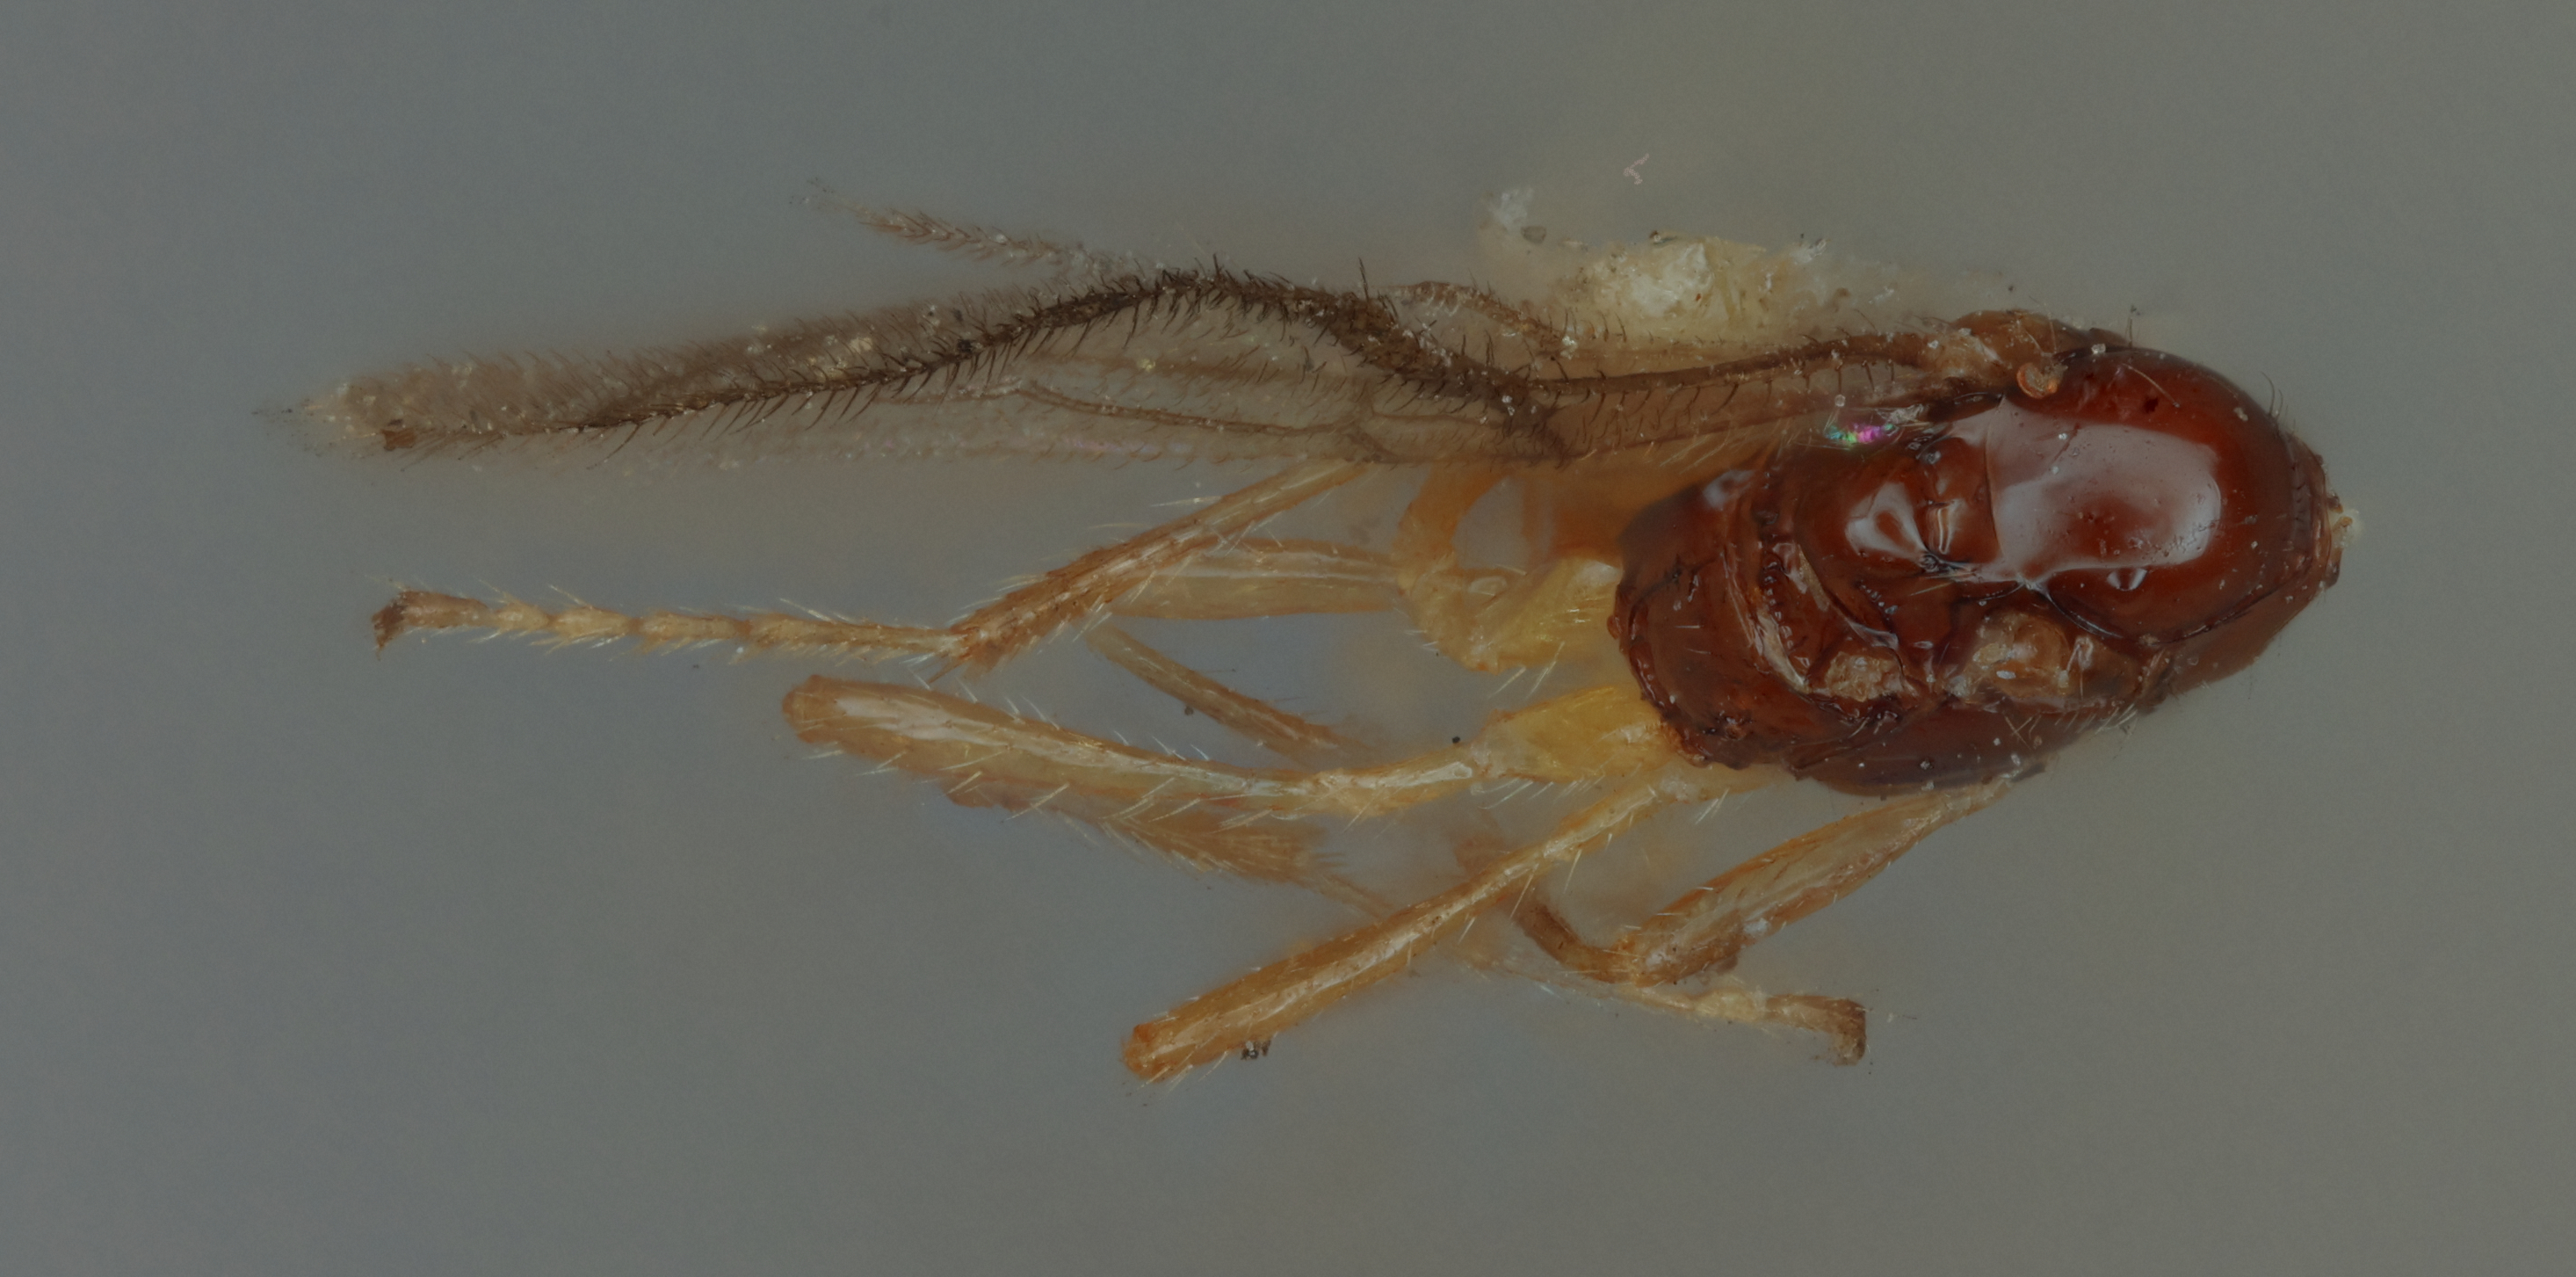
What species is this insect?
Aspilota cultrata
